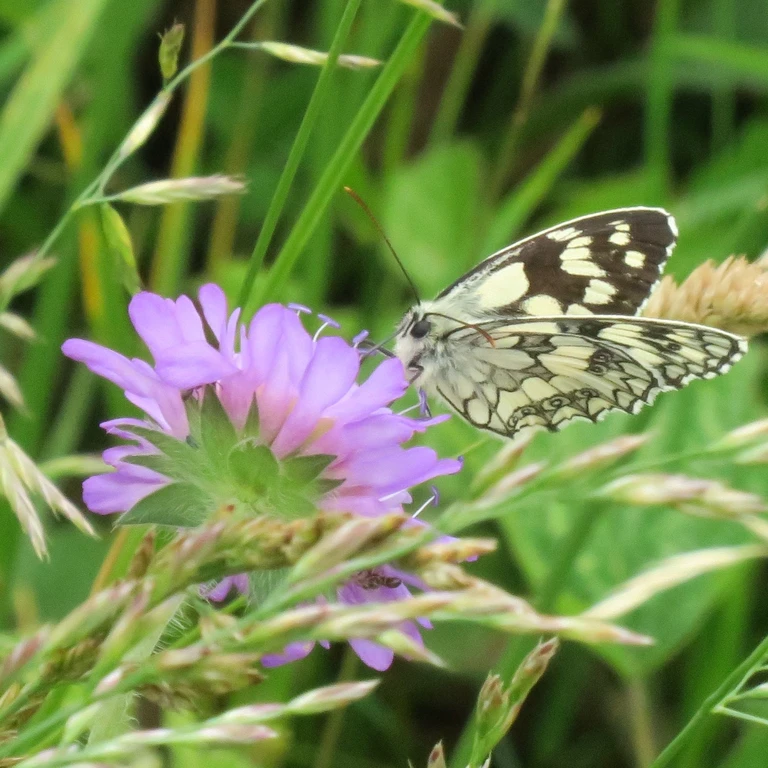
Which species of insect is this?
Melanargia galathea
